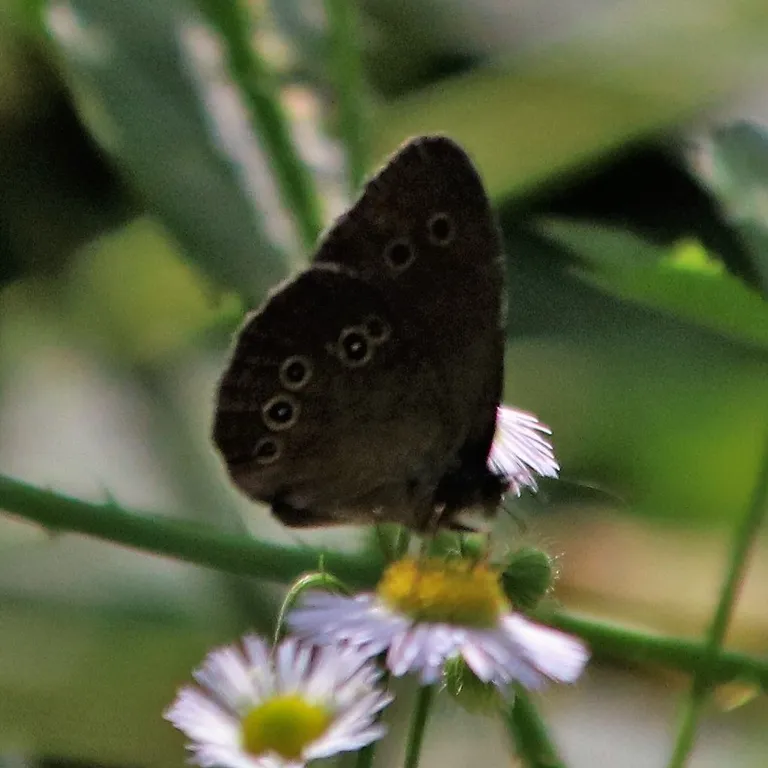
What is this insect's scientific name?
Aphantopus hyperantus
